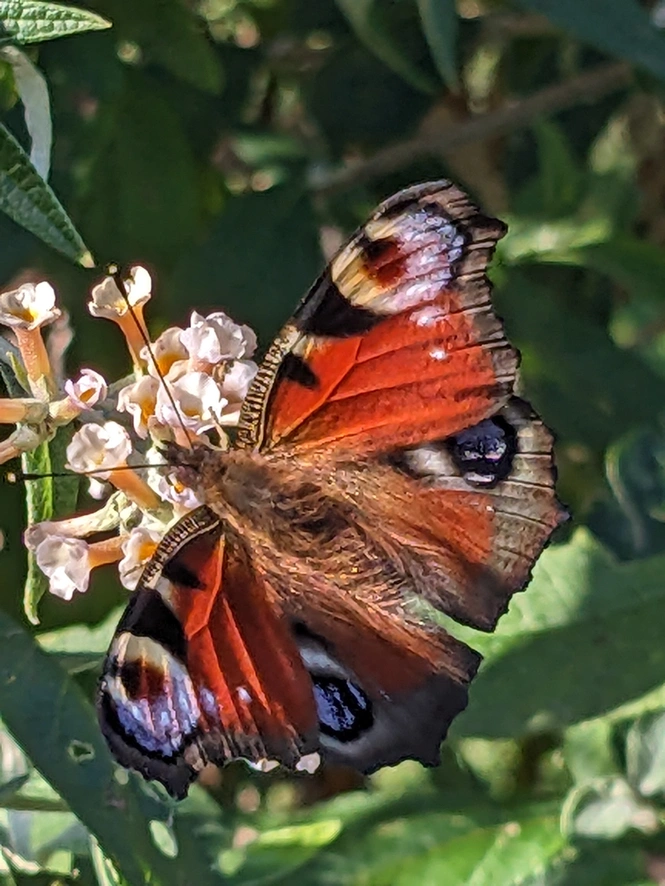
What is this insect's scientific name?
Aglais io
